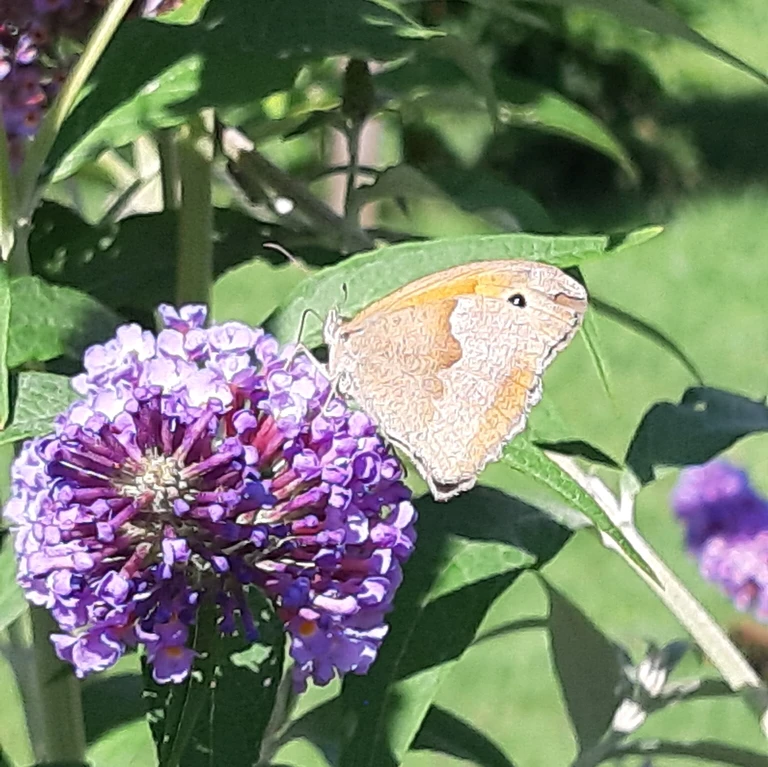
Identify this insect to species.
Maniola jurtina
